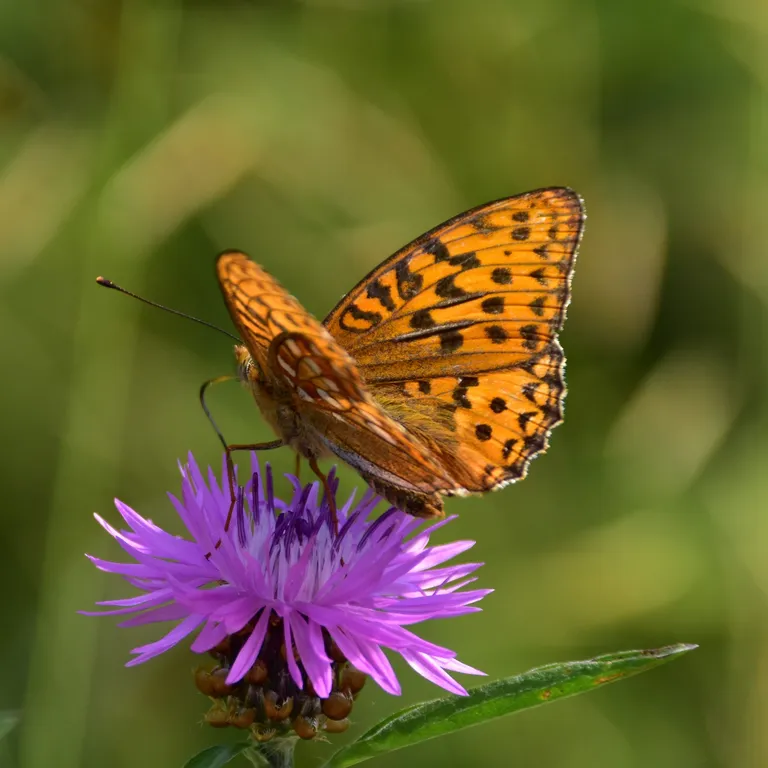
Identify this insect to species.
Fabriciana adippe
